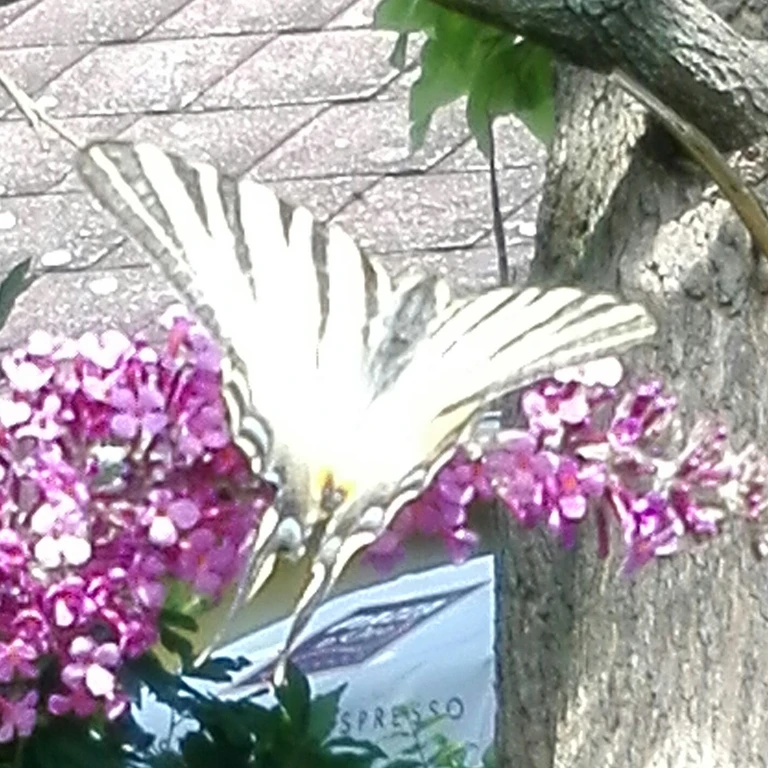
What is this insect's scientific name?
Iphiclides podalirius
